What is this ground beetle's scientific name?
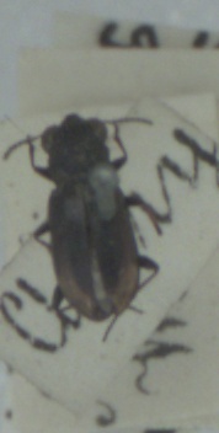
Notiophilus biguttatus
